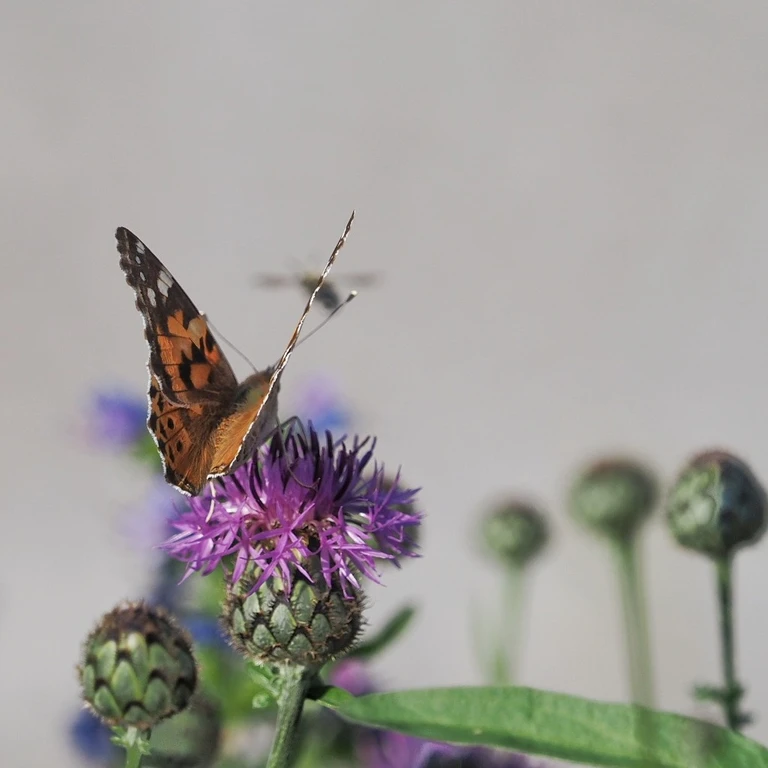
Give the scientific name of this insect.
Vanessa cardui
